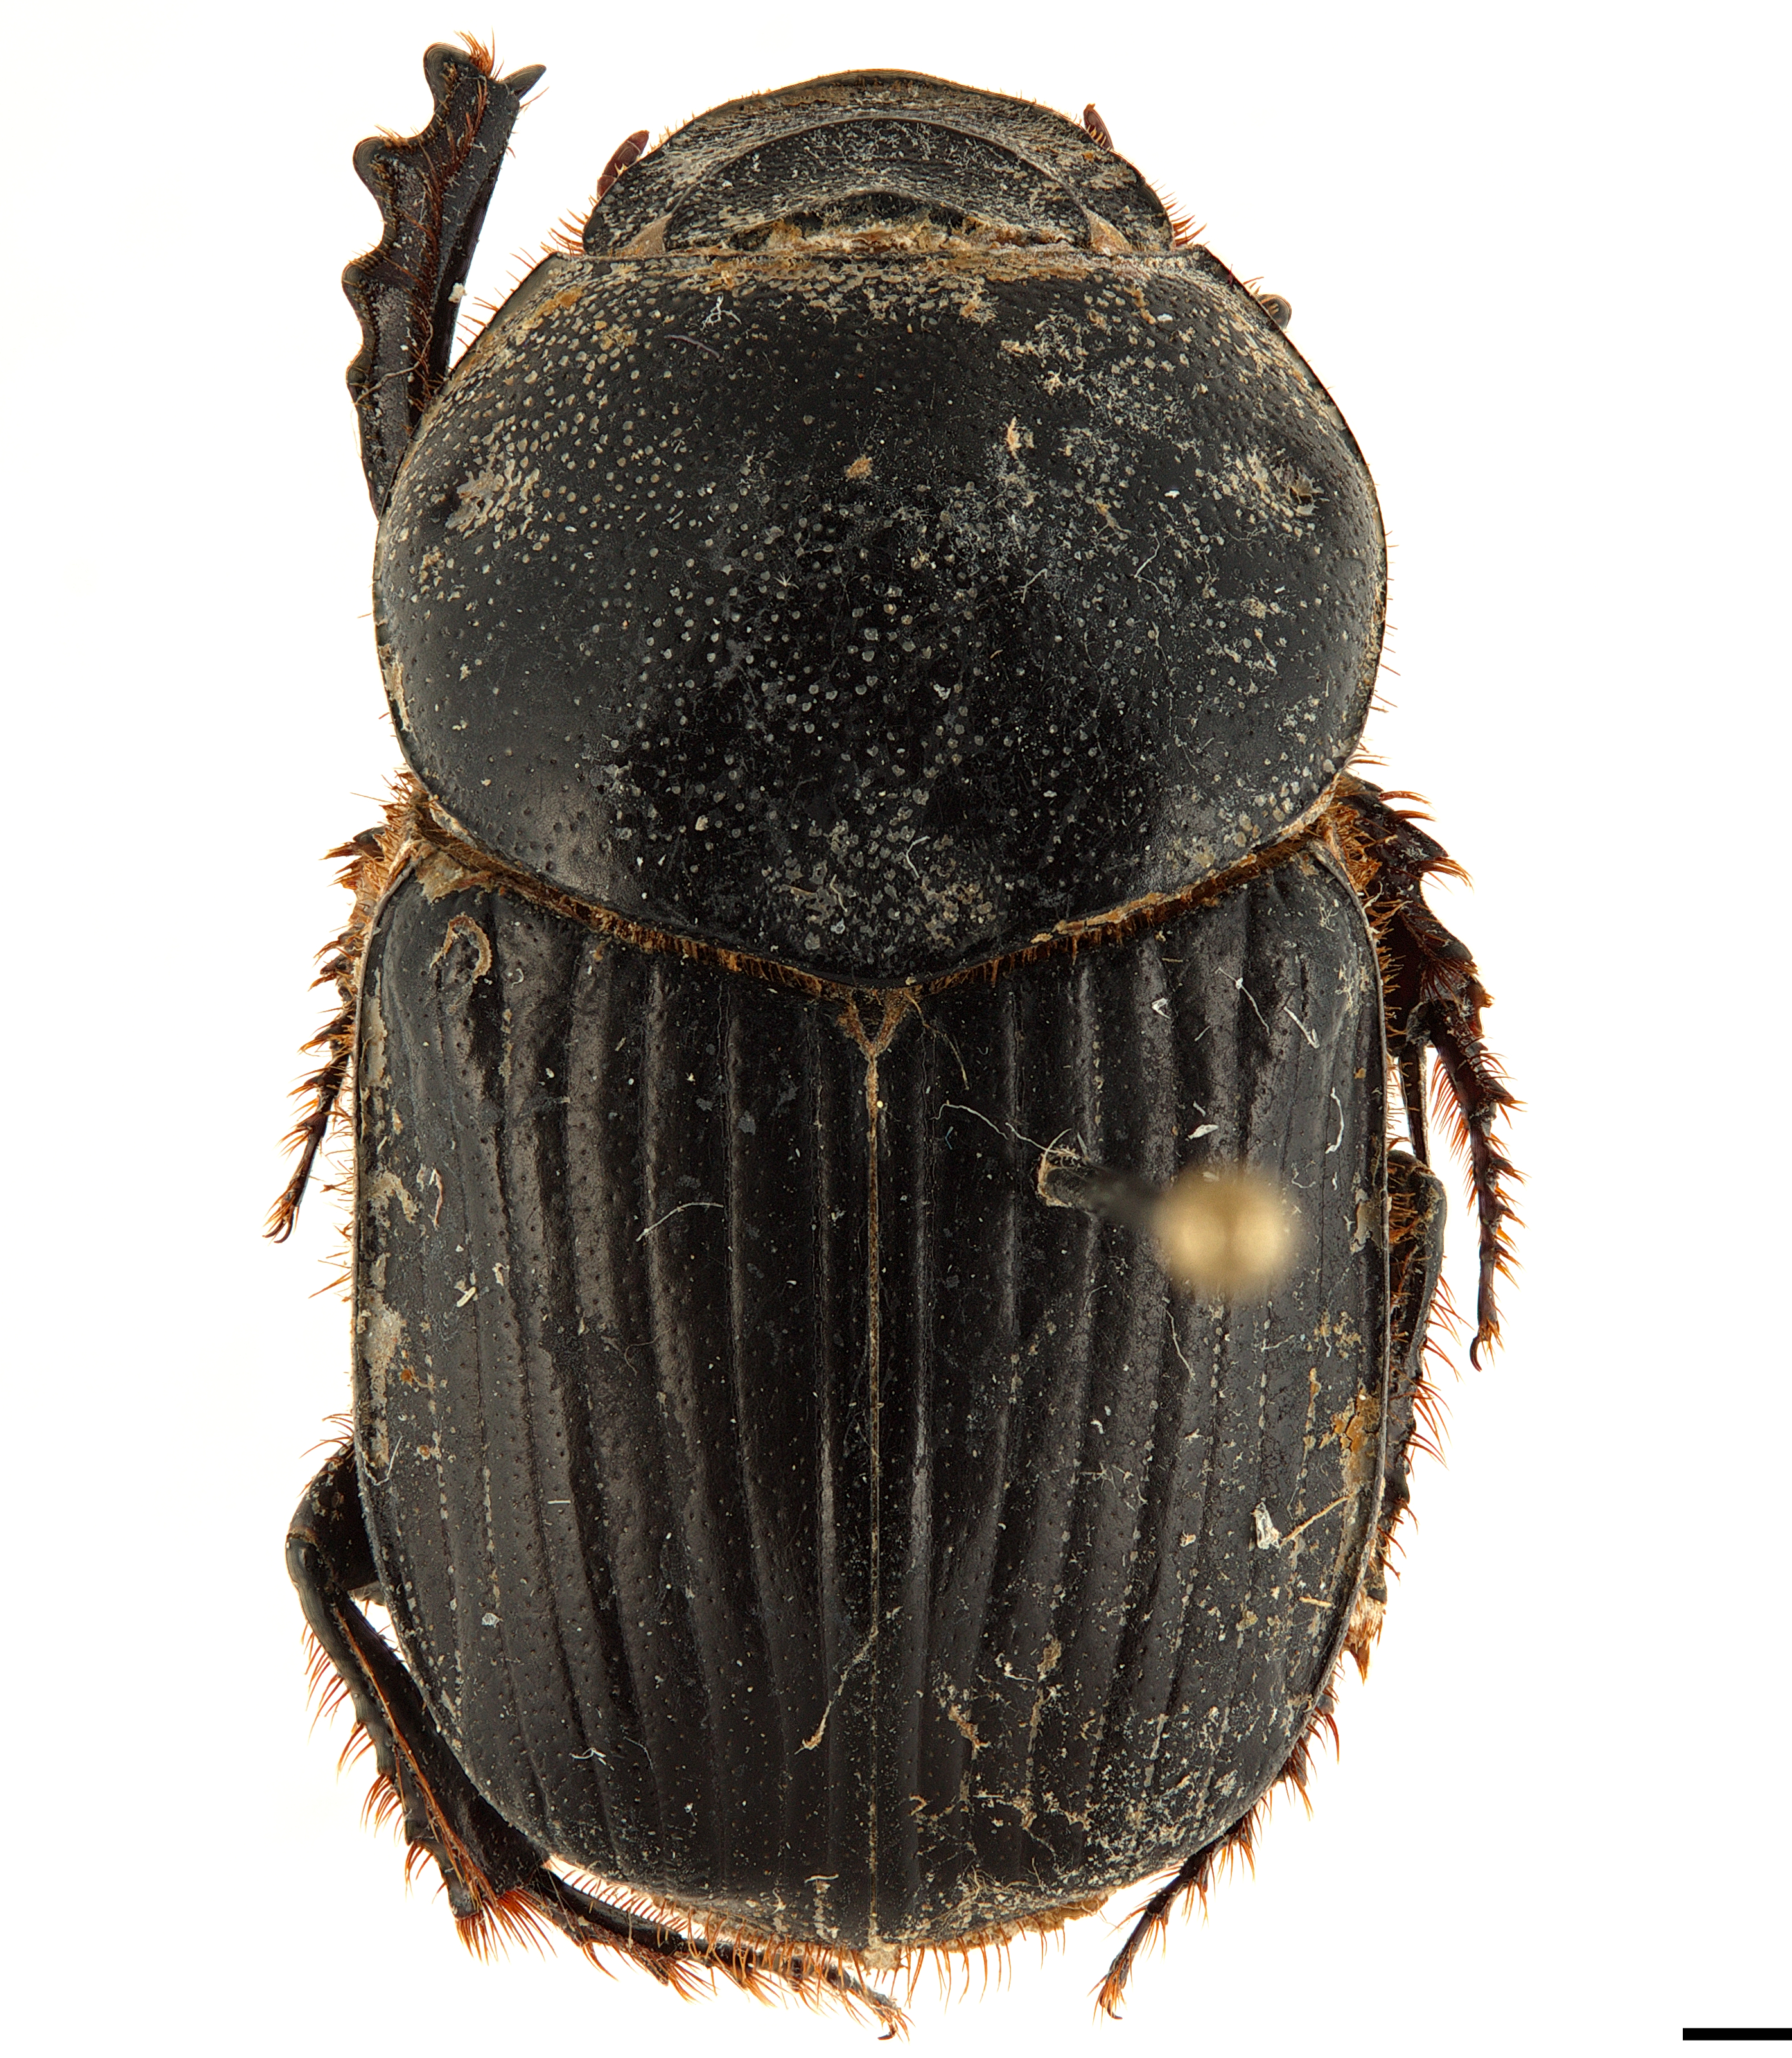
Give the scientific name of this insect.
Onitis inversidens
